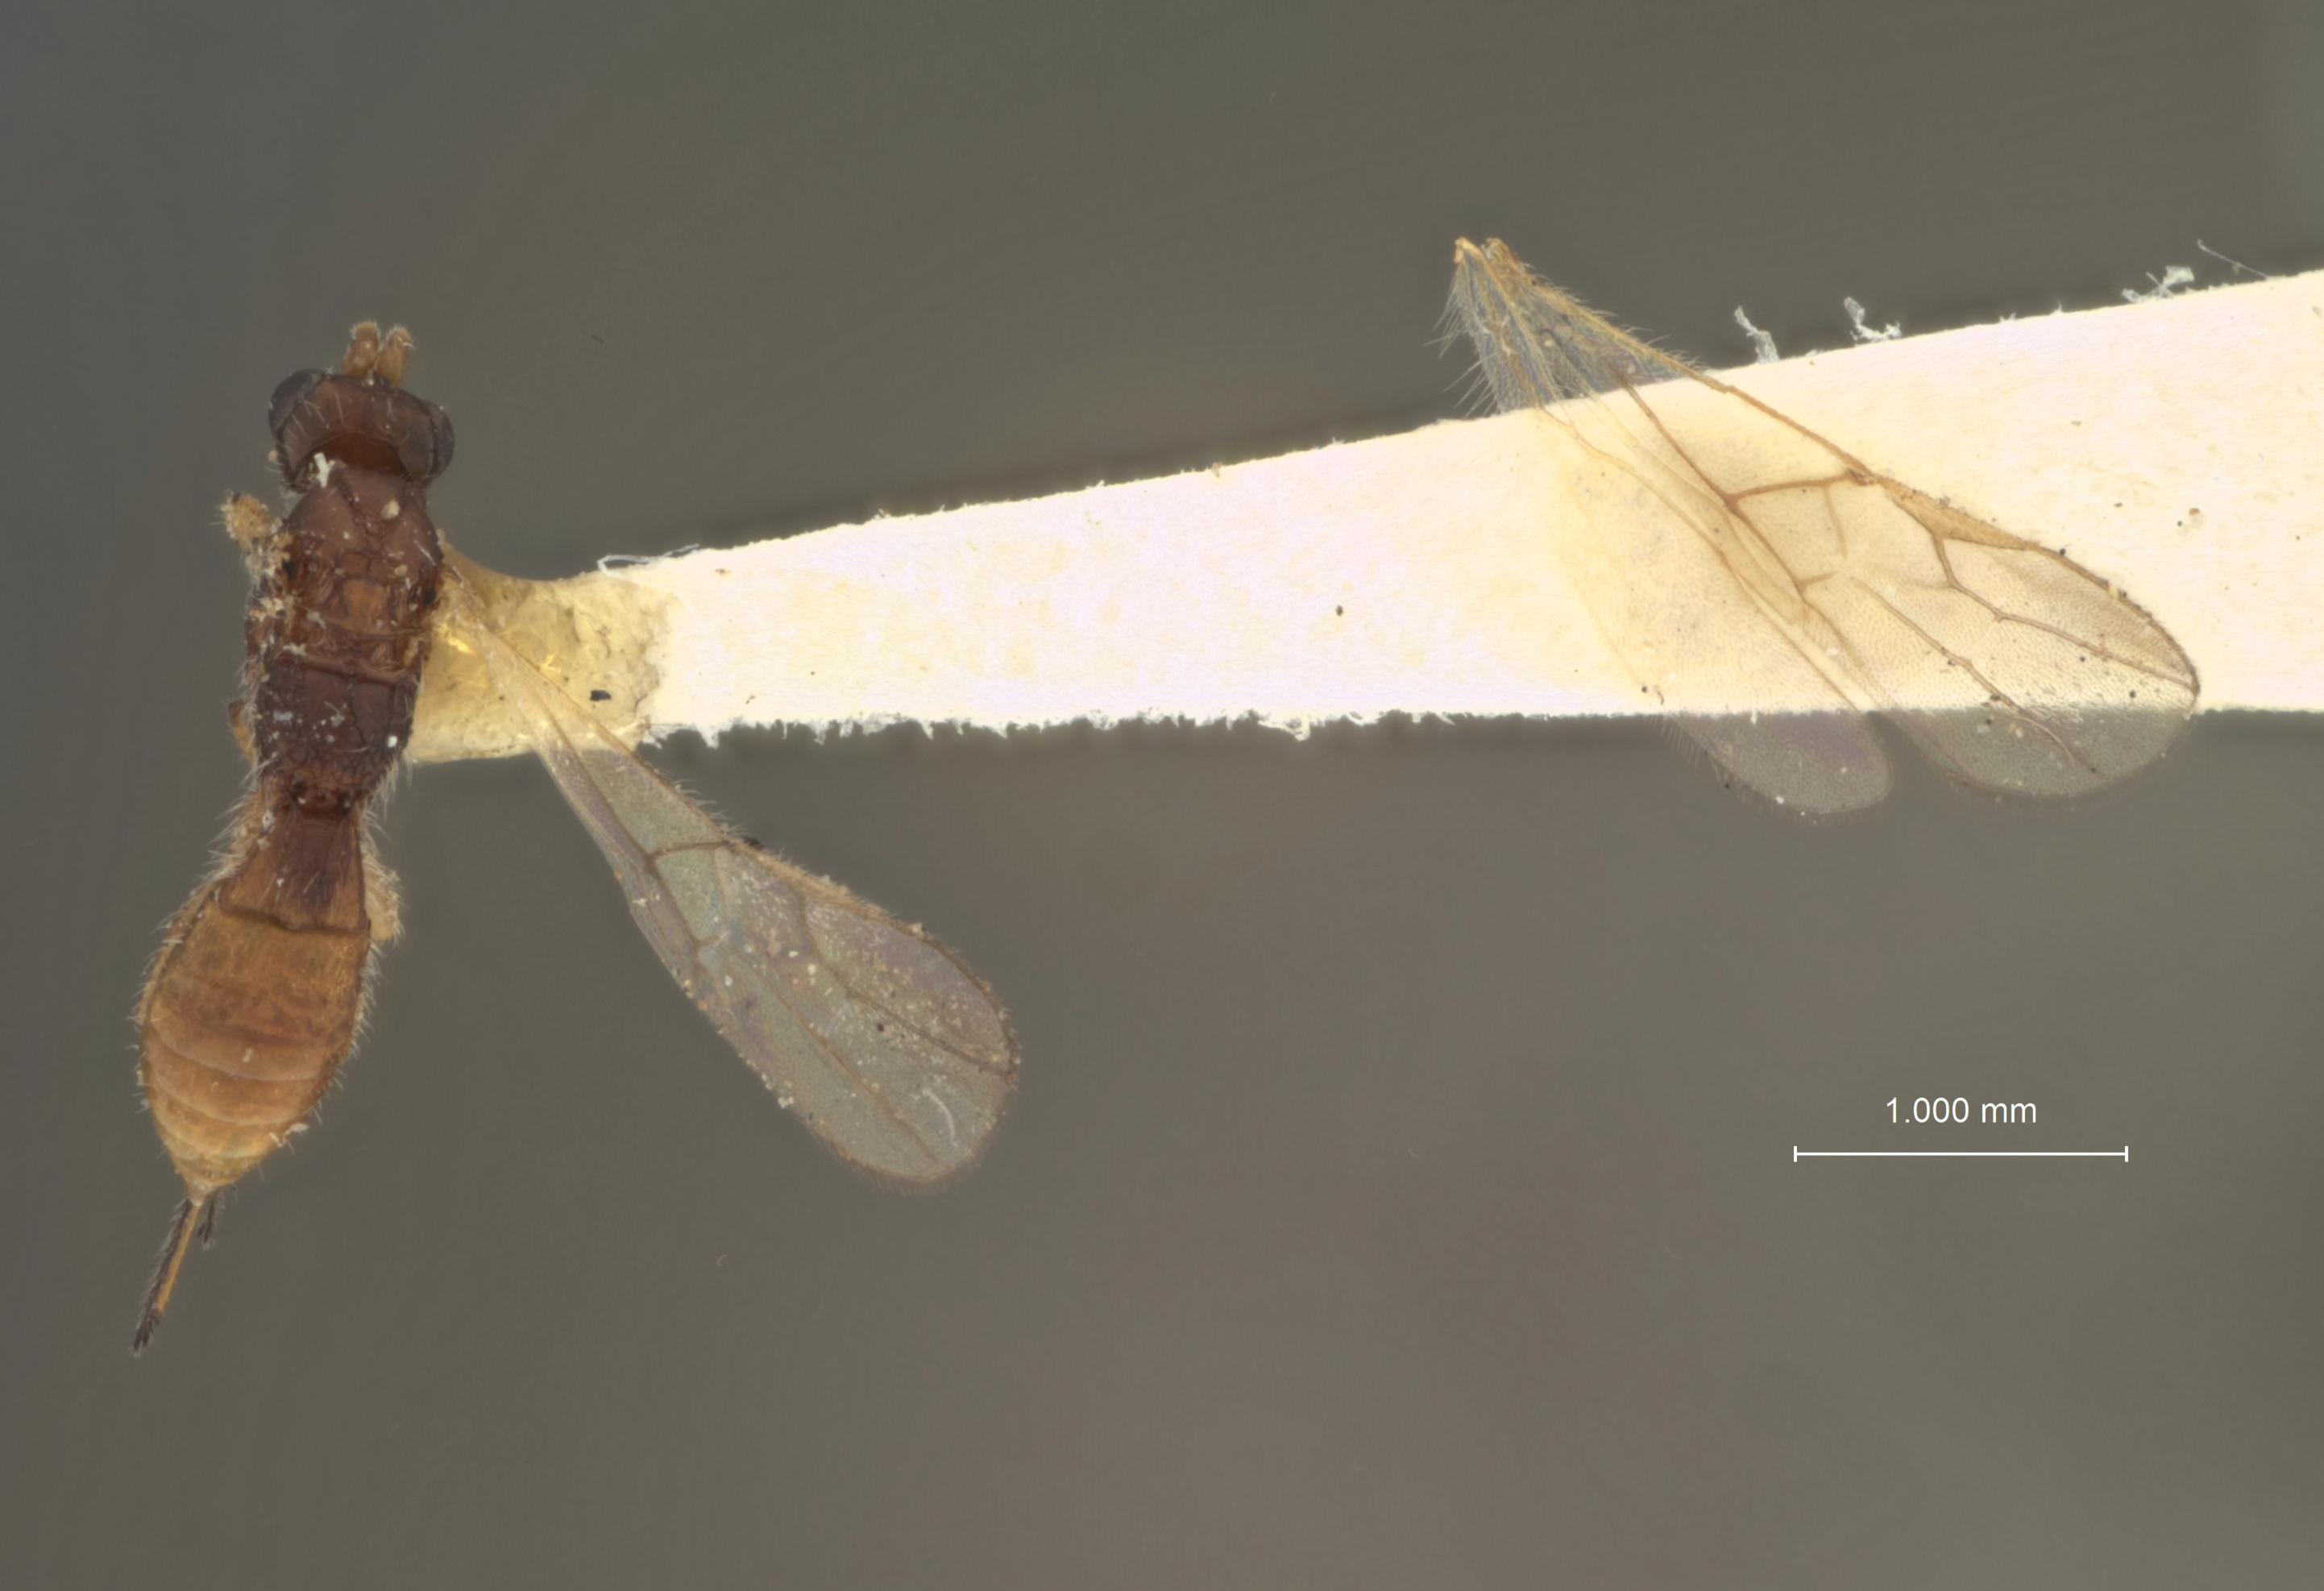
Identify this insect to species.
Heterospilus mordellistenae
